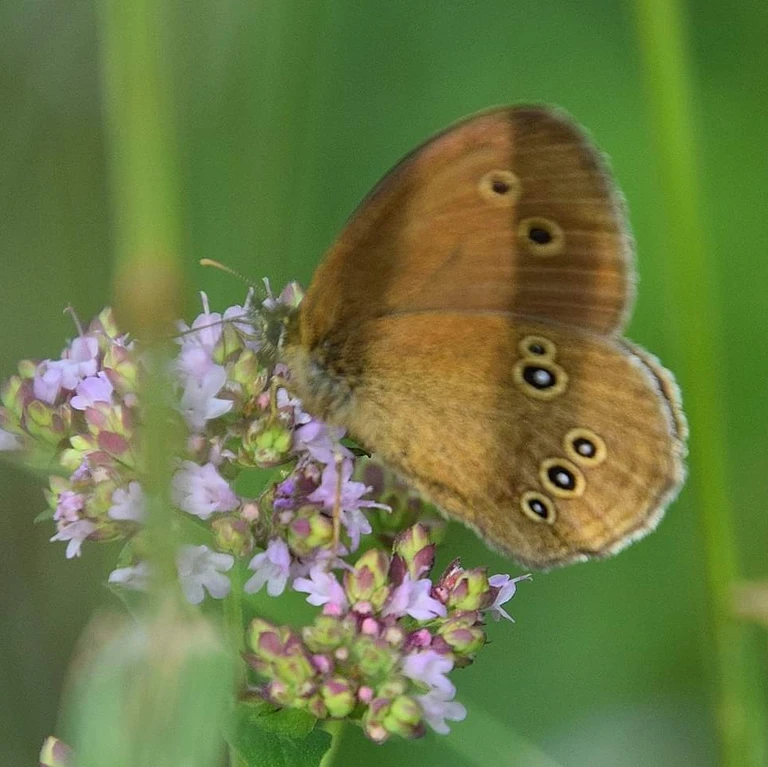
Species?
Aphantopus hyperantus
